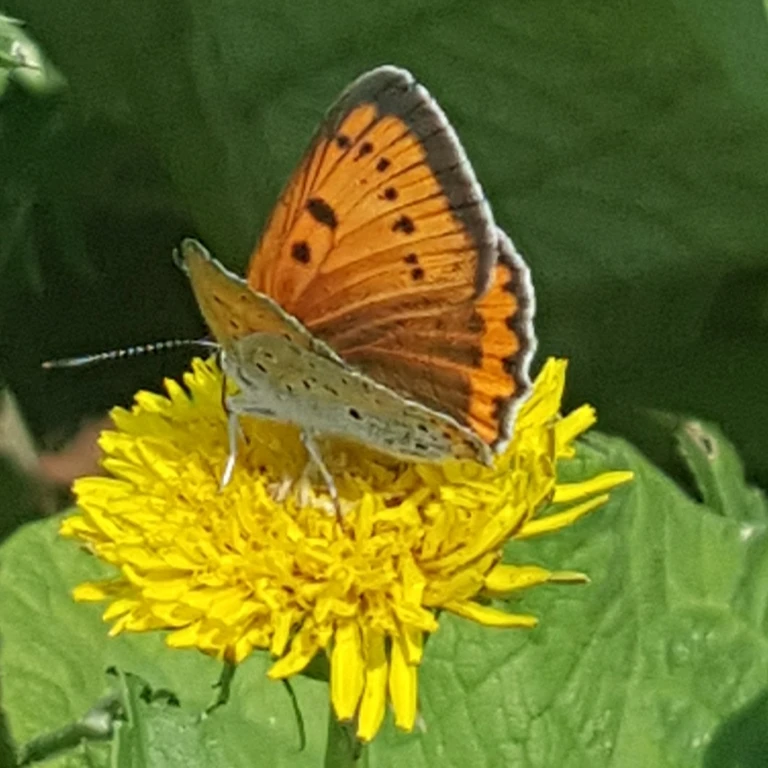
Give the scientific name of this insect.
Lycaena dispar
